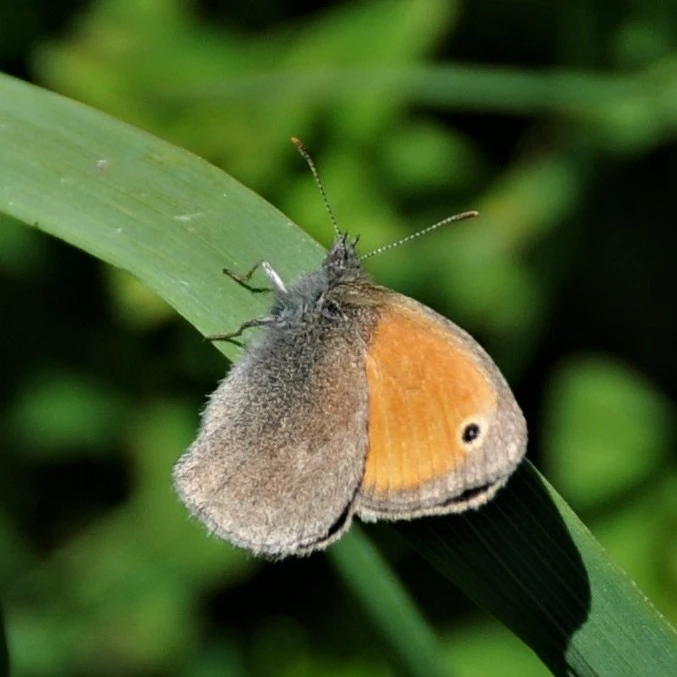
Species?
Coenonympha pamphilus
